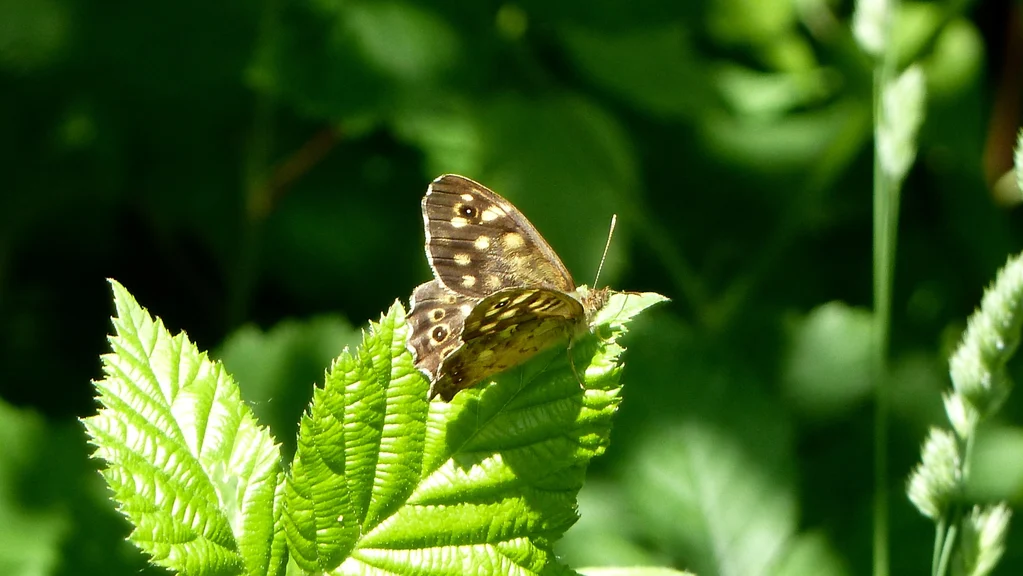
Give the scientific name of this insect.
Pararge aegeria
